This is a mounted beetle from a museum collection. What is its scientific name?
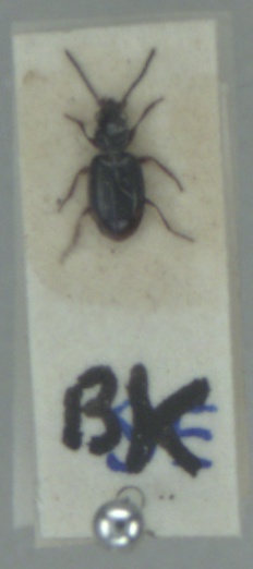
Bembidion doris
